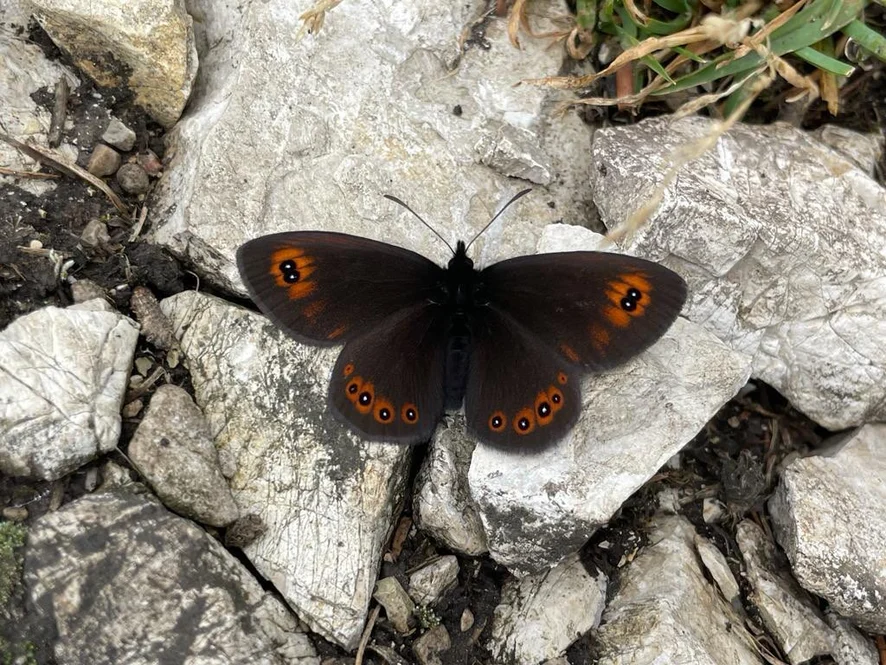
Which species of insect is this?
Erebia oeme
